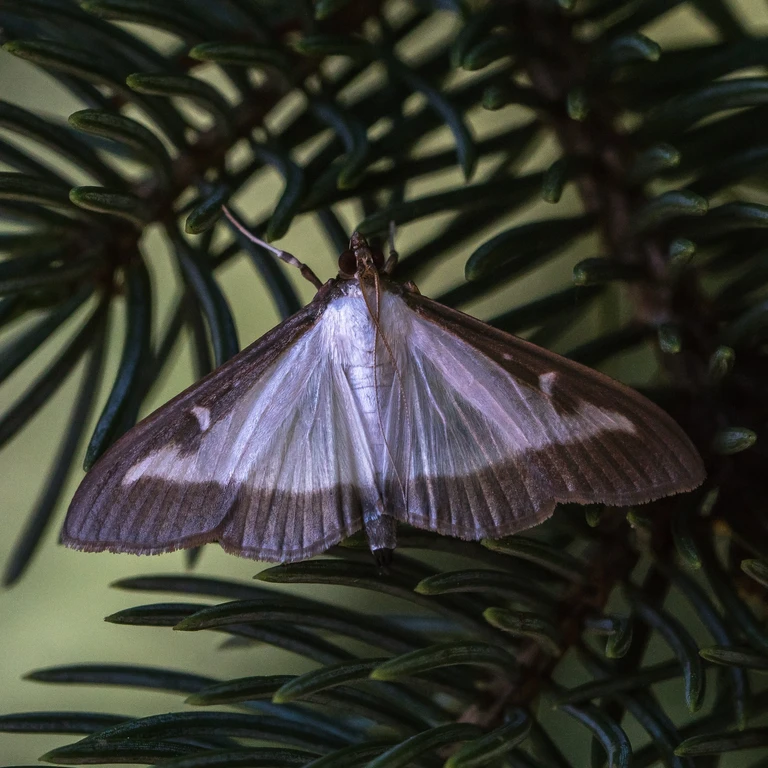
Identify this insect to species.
Cydalima perspectalis
